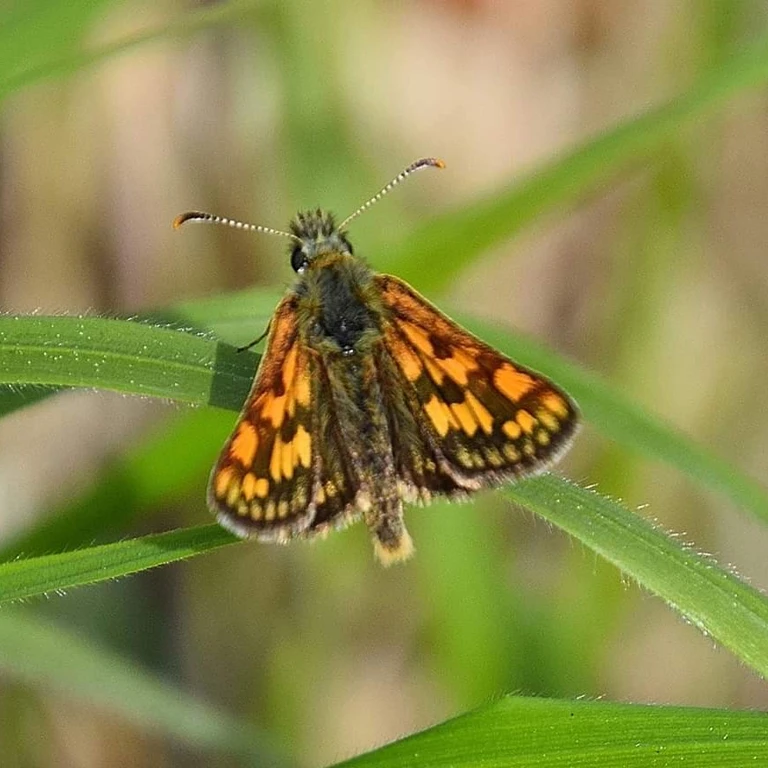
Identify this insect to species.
Carterocephalus palaemon
